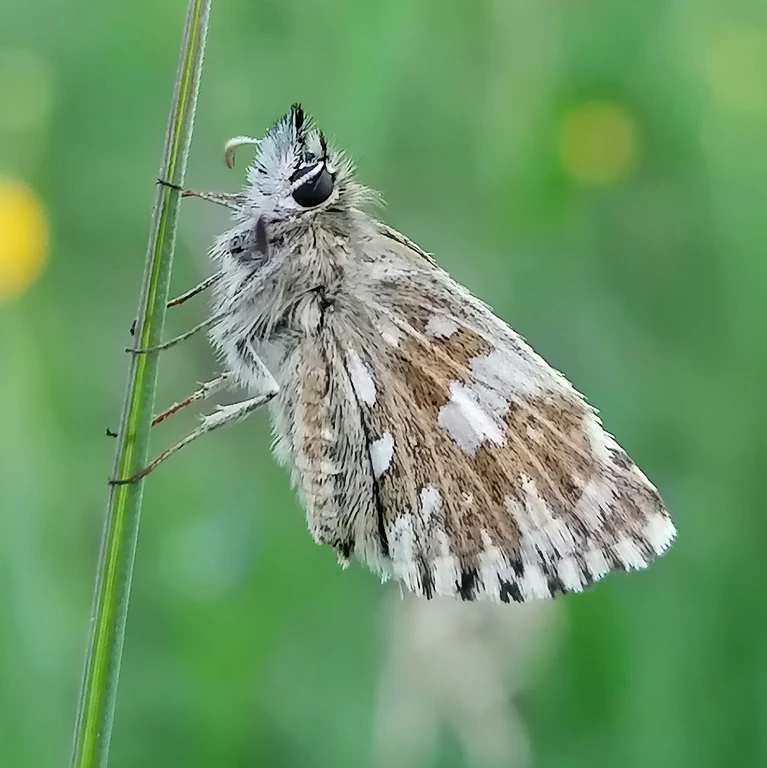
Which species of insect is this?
Pyrgus malvae
